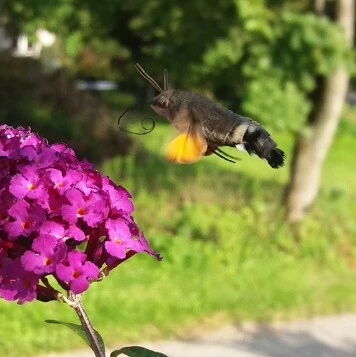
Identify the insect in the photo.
Macroglossum stellatarum
